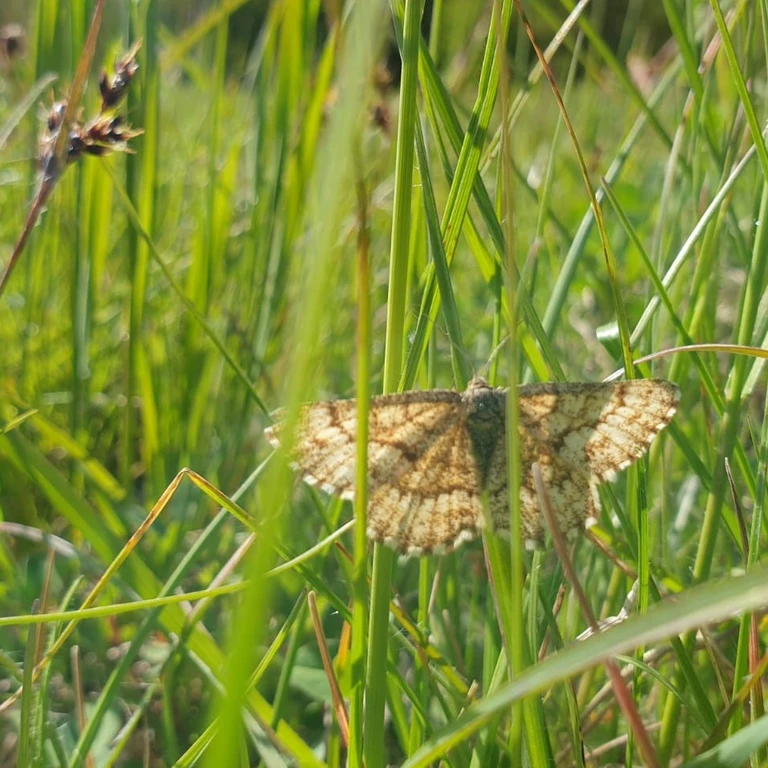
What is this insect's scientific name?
Ematurga atomaria
